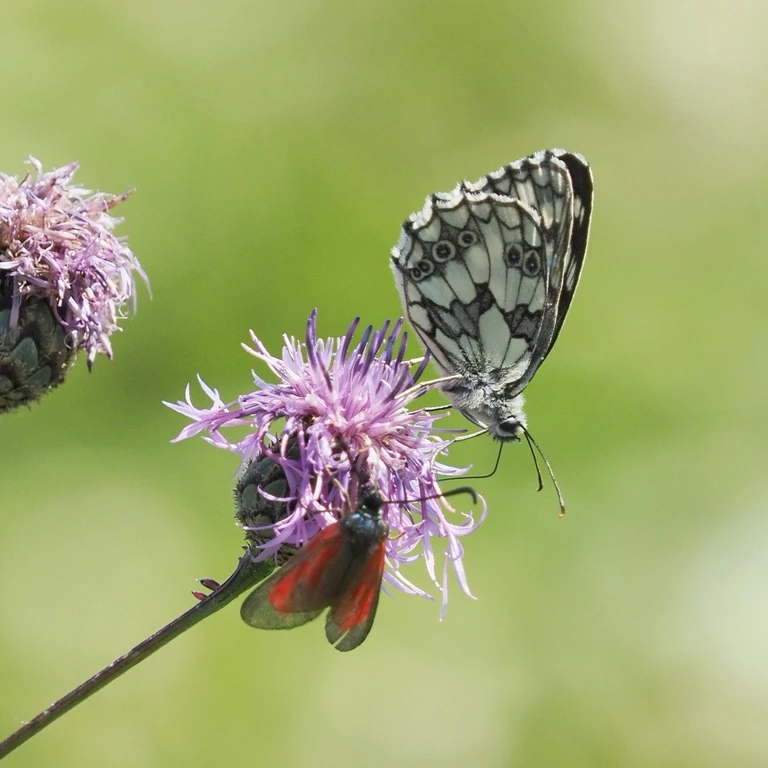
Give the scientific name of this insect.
Melanargia galathea
